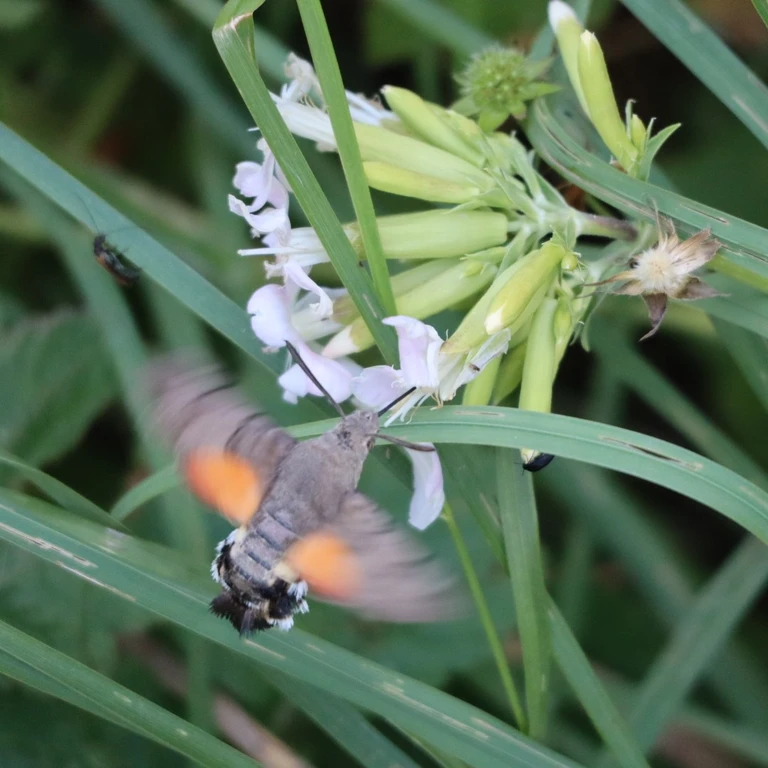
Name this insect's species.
Macroglossum stellatarum
